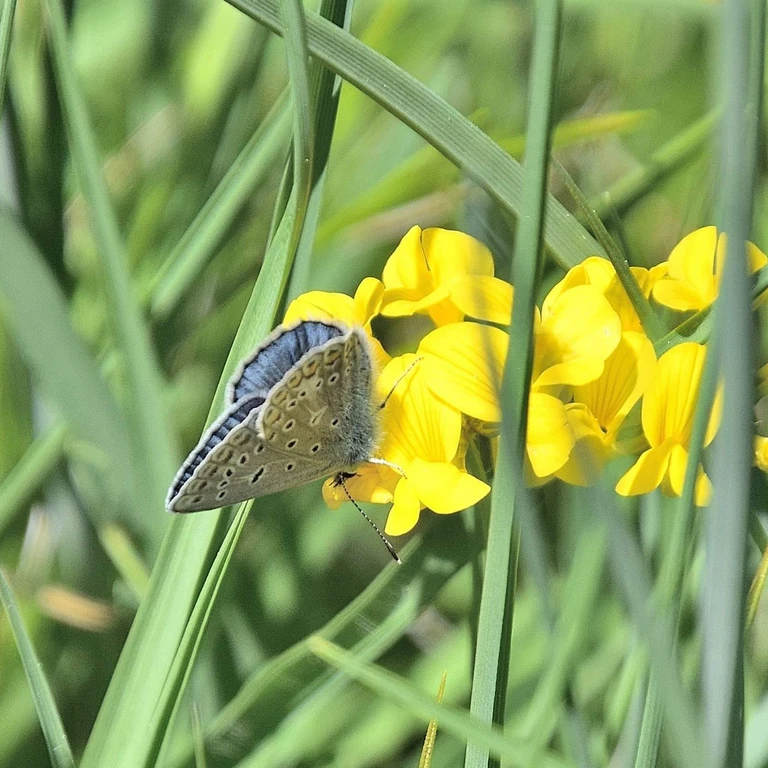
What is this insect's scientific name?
Polyommatus icarus
